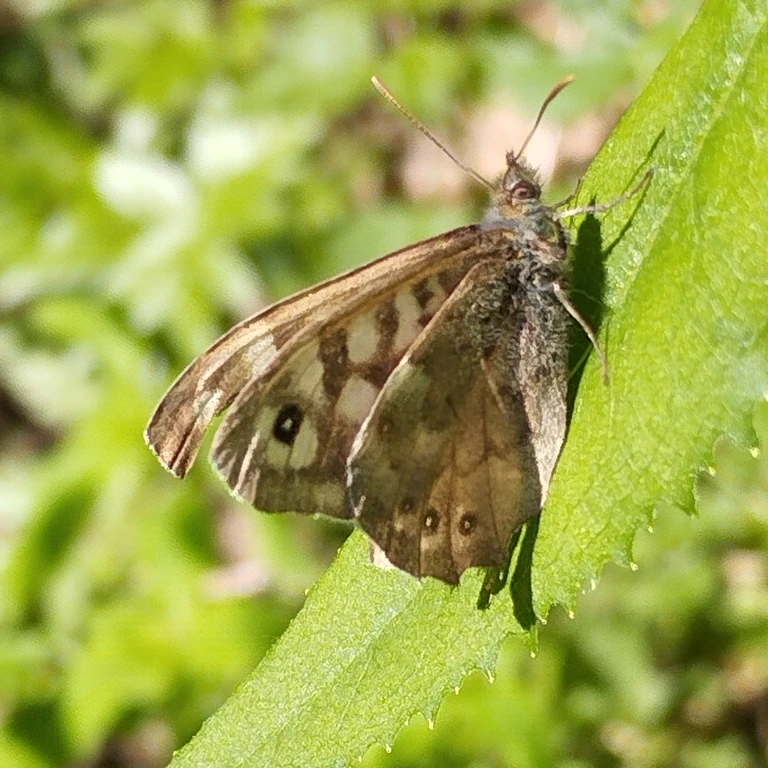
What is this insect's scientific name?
Pararge aegeria
